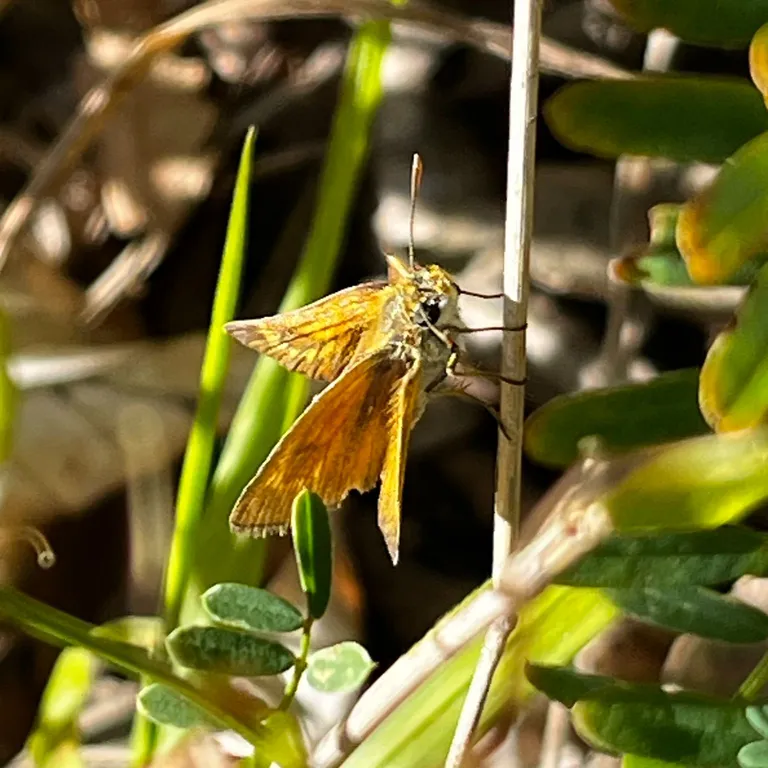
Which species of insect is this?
Ochlodes sylvanus (also Ochlodes venata)
